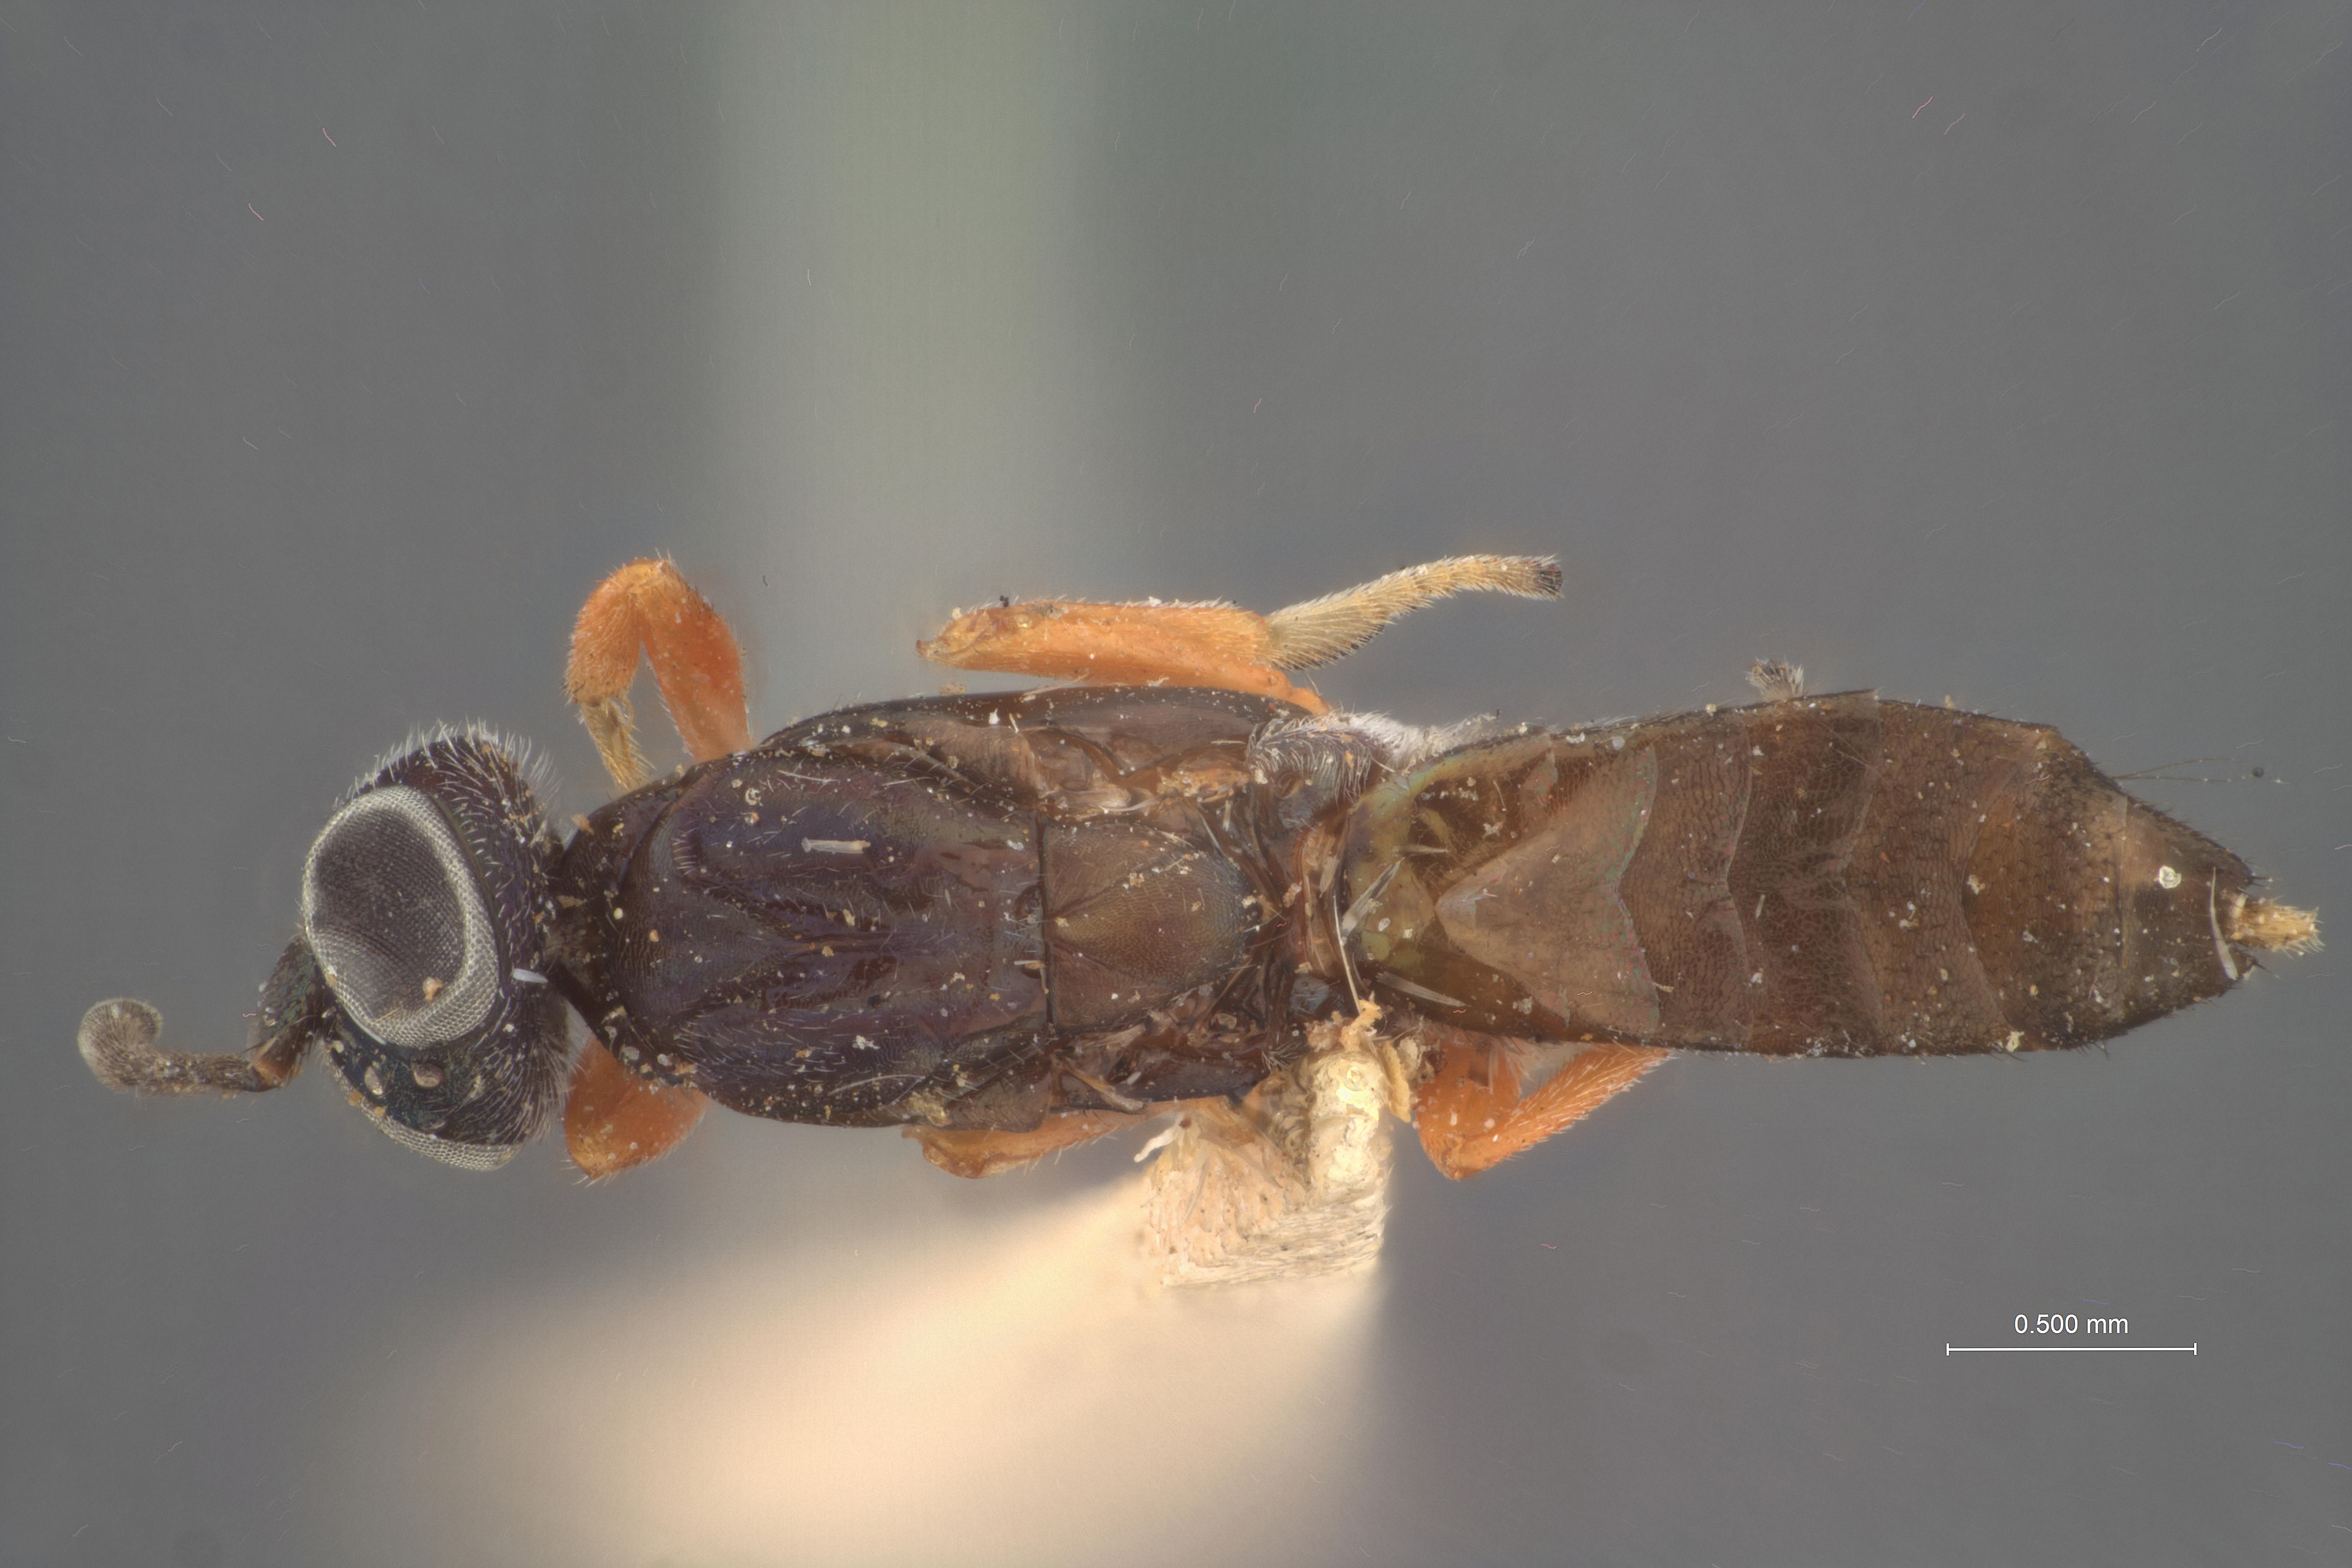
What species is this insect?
Eupelmus cerambycoboideus
